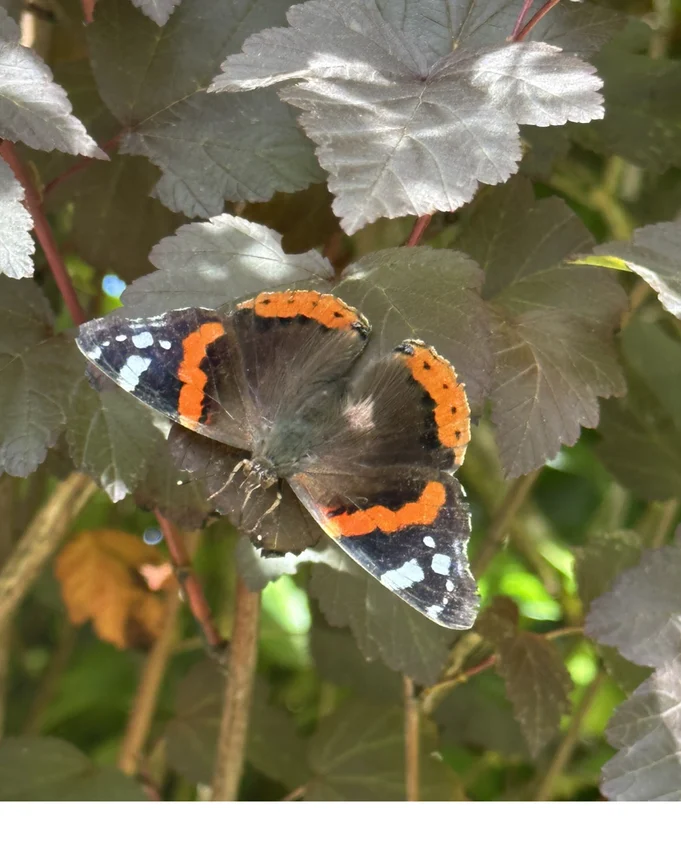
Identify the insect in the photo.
Vanessa atalanta
